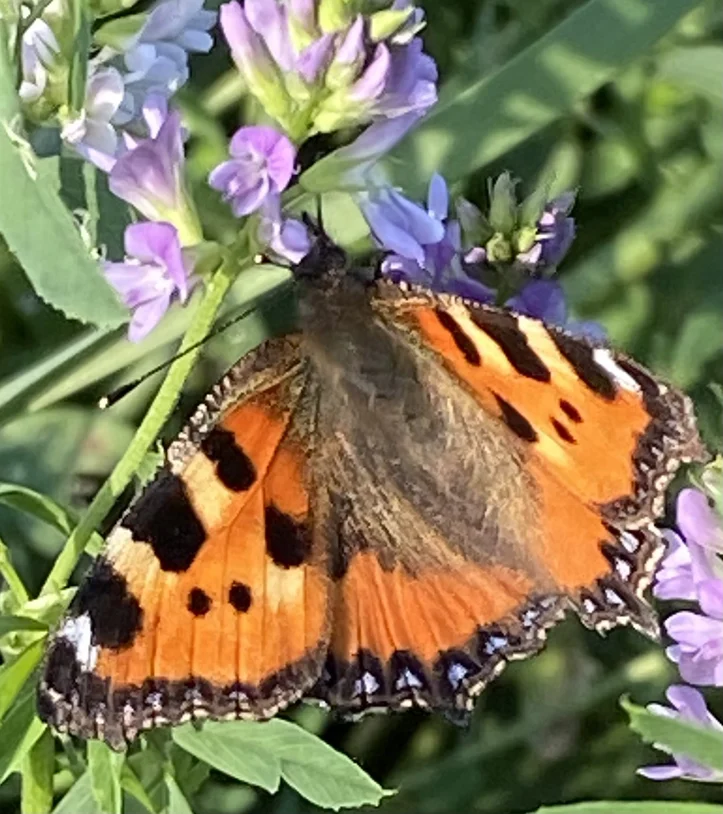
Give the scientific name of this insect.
Aglais urticae
